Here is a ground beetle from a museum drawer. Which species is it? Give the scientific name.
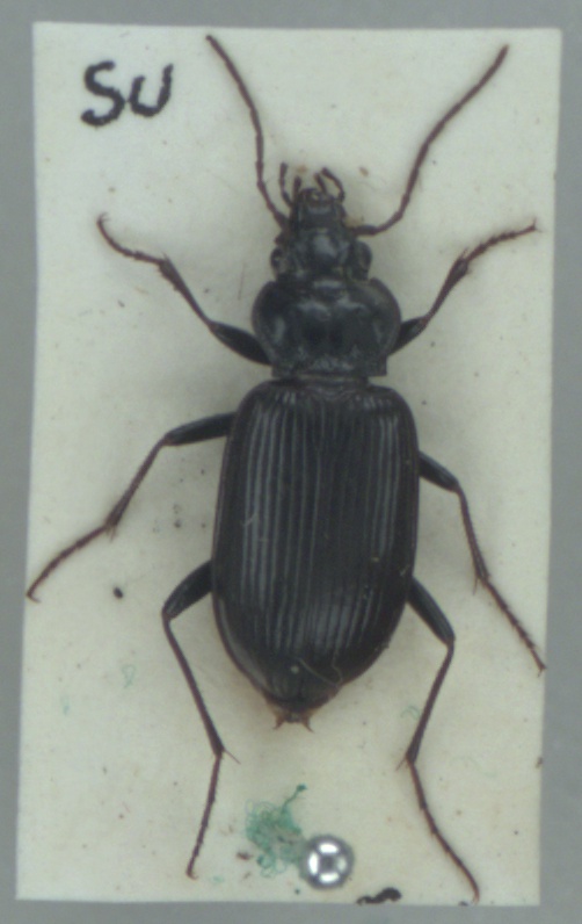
Nebria salina
